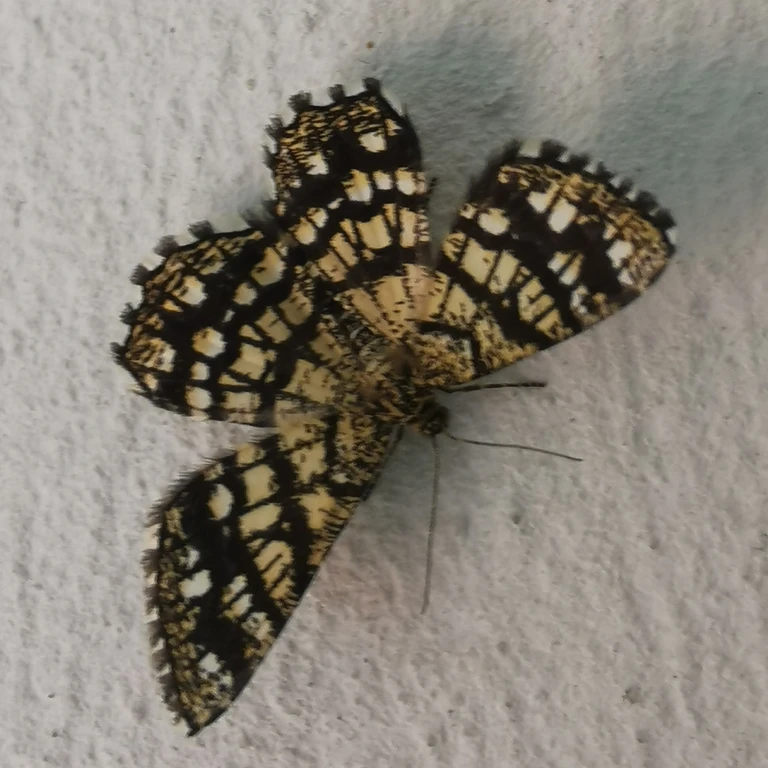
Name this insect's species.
Chiasmia clathrata
